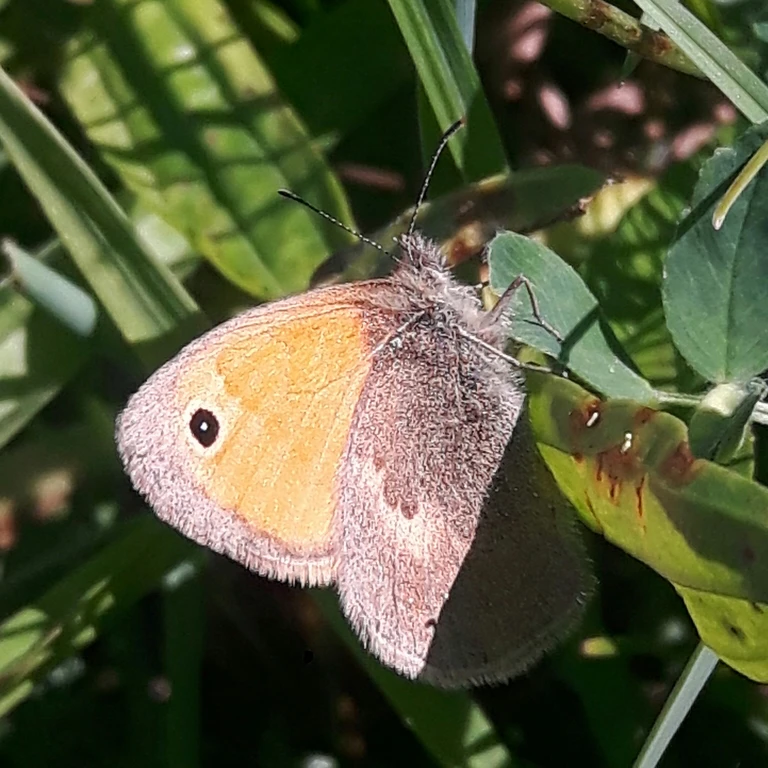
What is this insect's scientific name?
Coenonympha pamphilus
